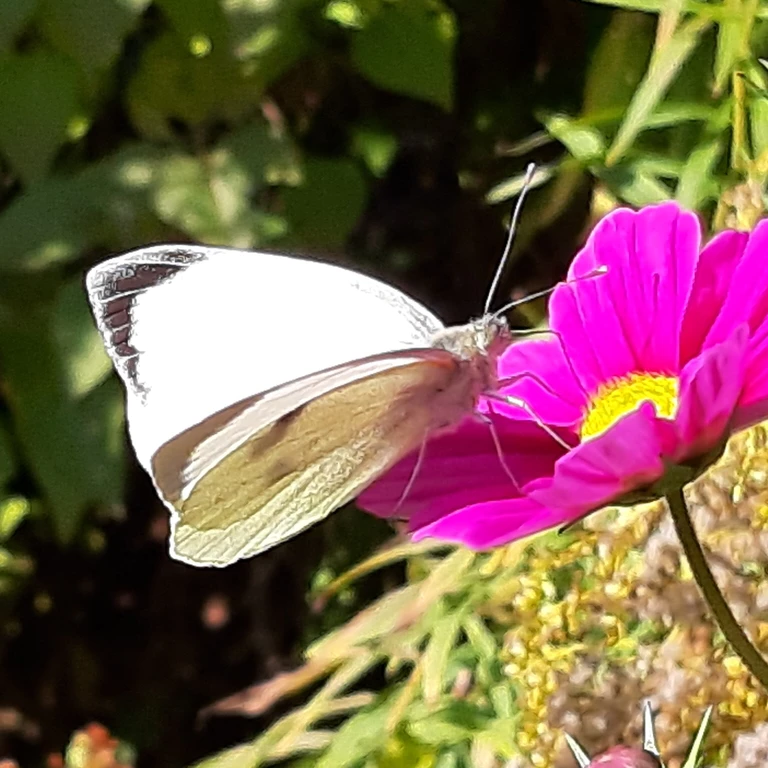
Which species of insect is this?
Pieris brassicae
